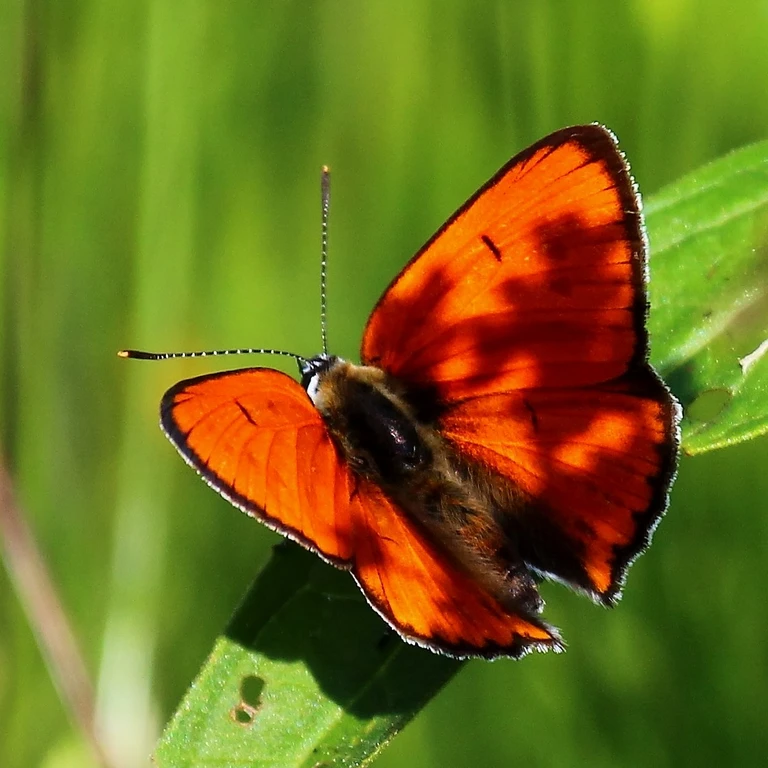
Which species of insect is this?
Lycaena dispar
